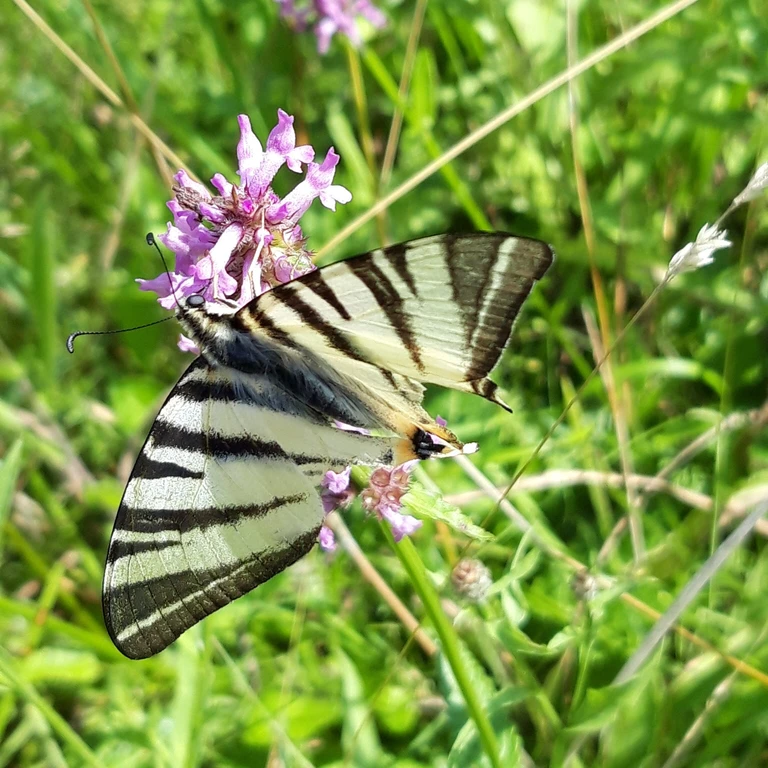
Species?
Iphiclides podalirius
